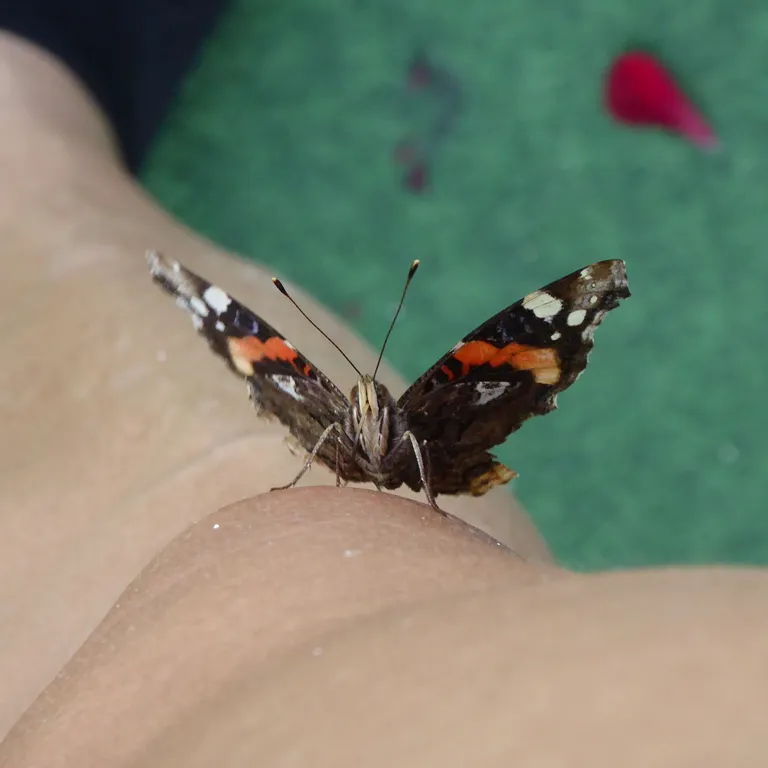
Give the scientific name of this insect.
Vanessa atalanta
